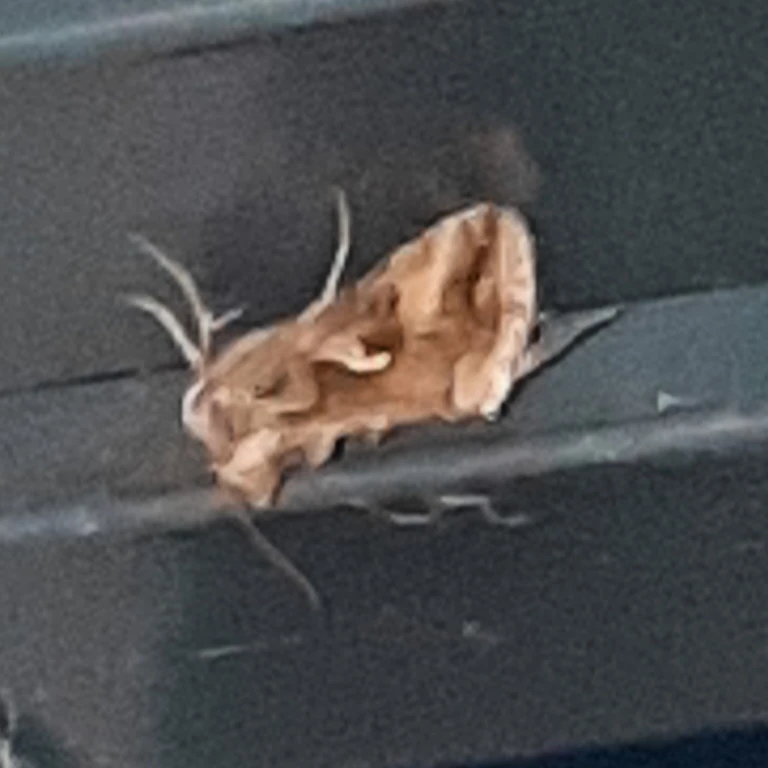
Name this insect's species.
Autographa gamma
